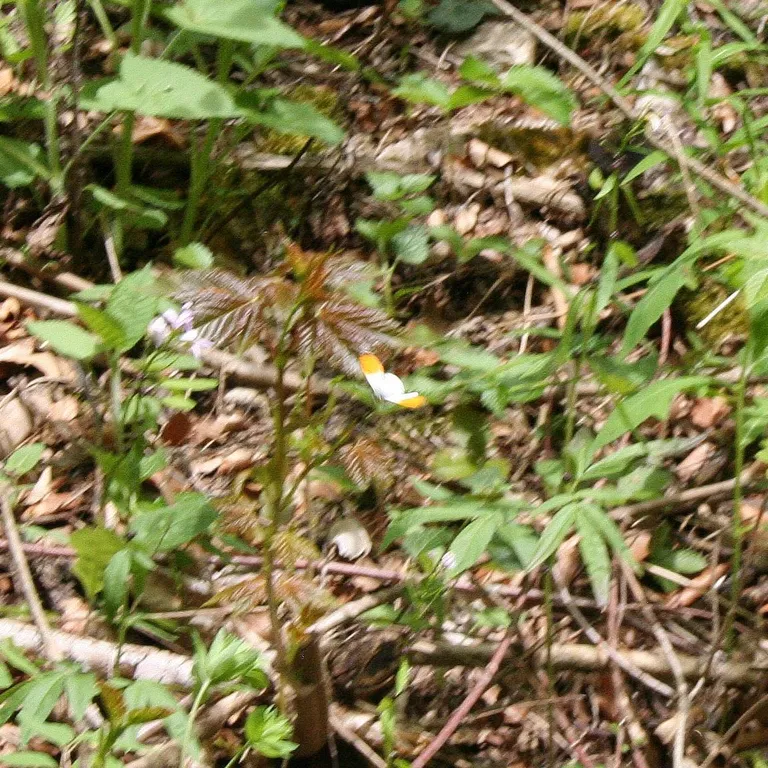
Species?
Anthocharis cardamines
